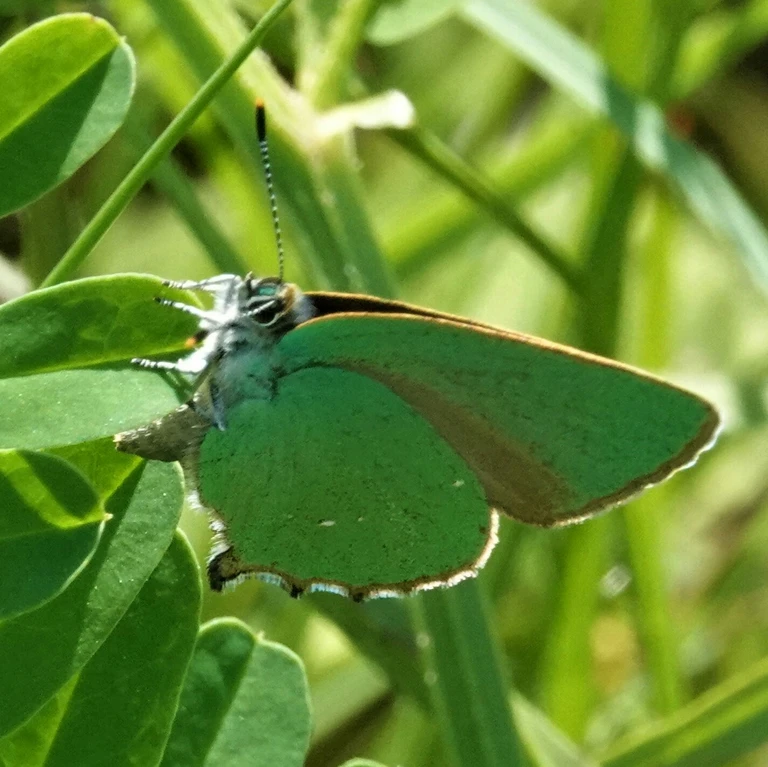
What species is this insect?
Callophrys rubi
